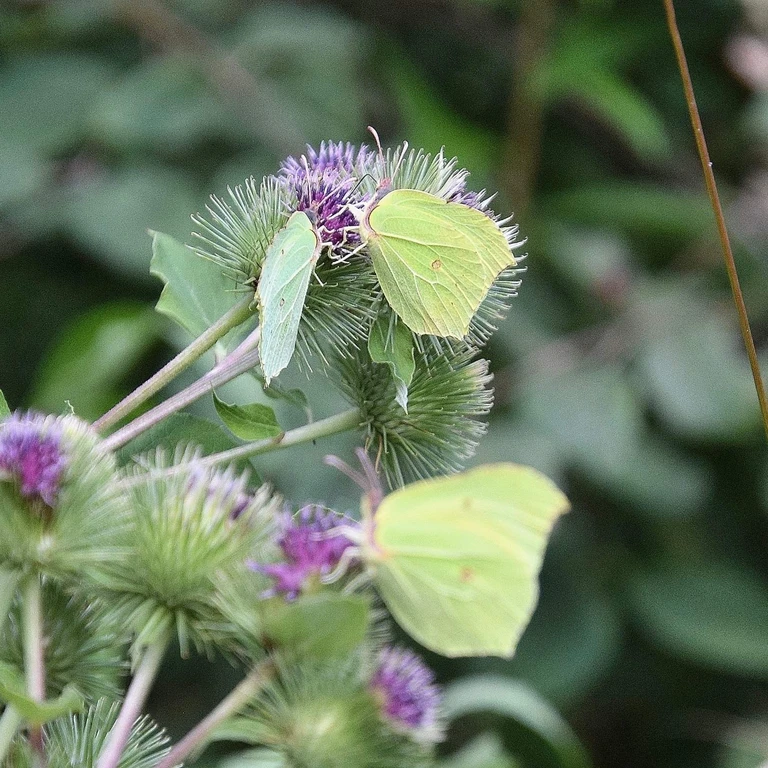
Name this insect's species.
Gonepteryx rhamni
